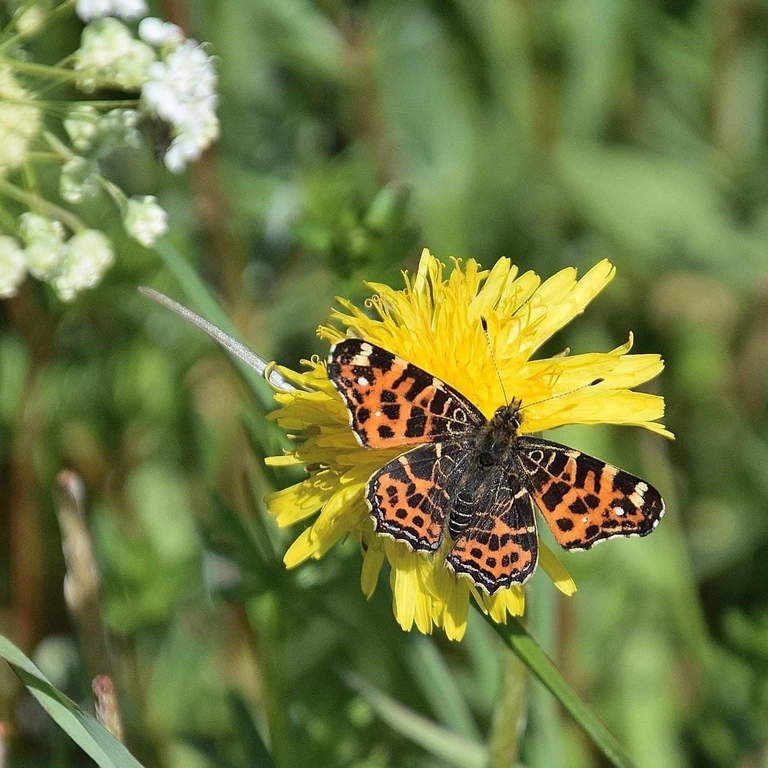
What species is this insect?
Araschnia levana
